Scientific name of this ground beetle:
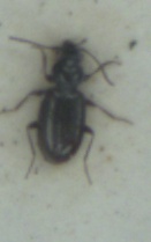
Bembidion minimum
